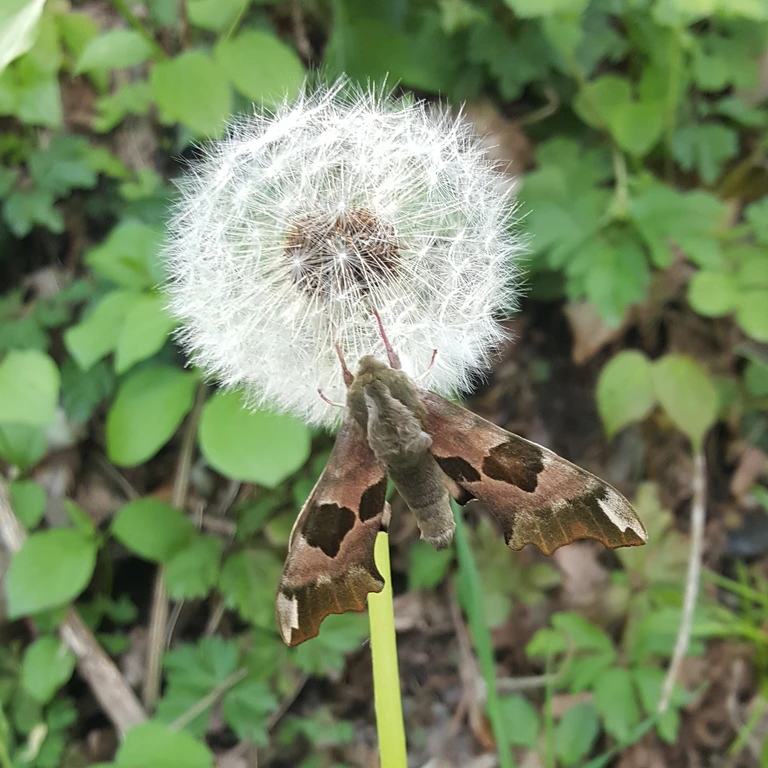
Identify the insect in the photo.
Mimas tiliae
